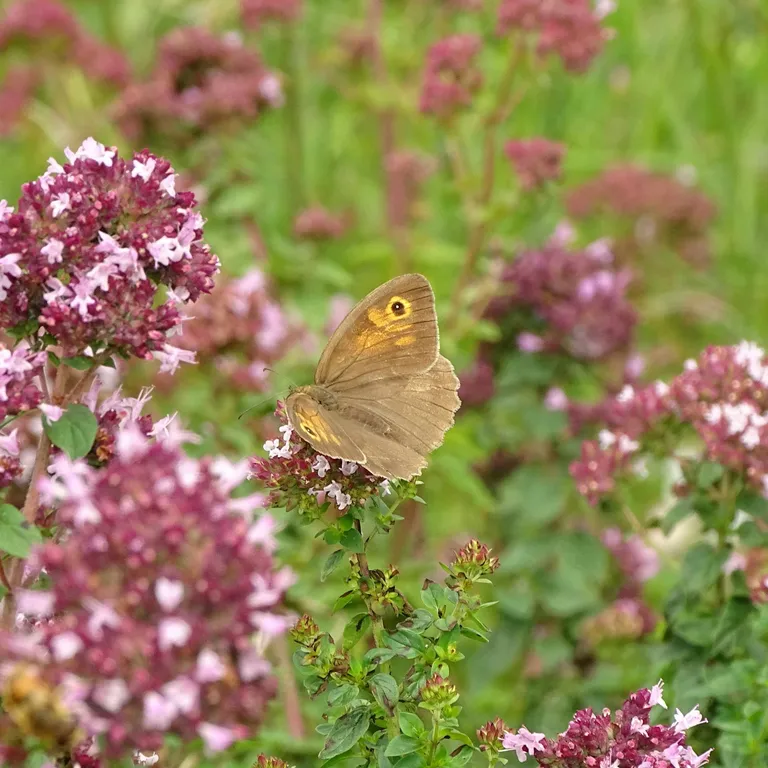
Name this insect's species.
Maniola jurtina
